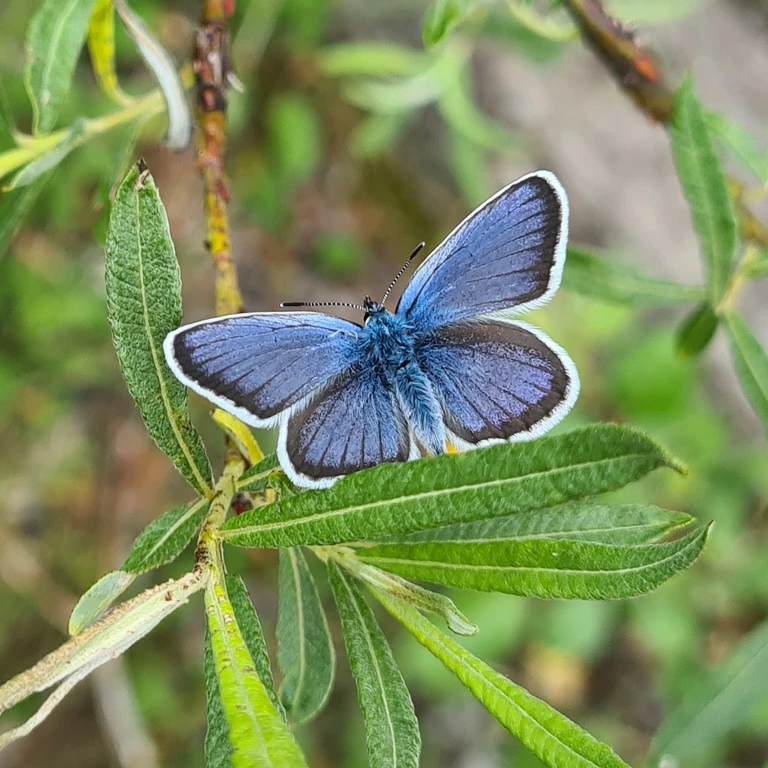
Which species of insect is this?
Plebejus argus
